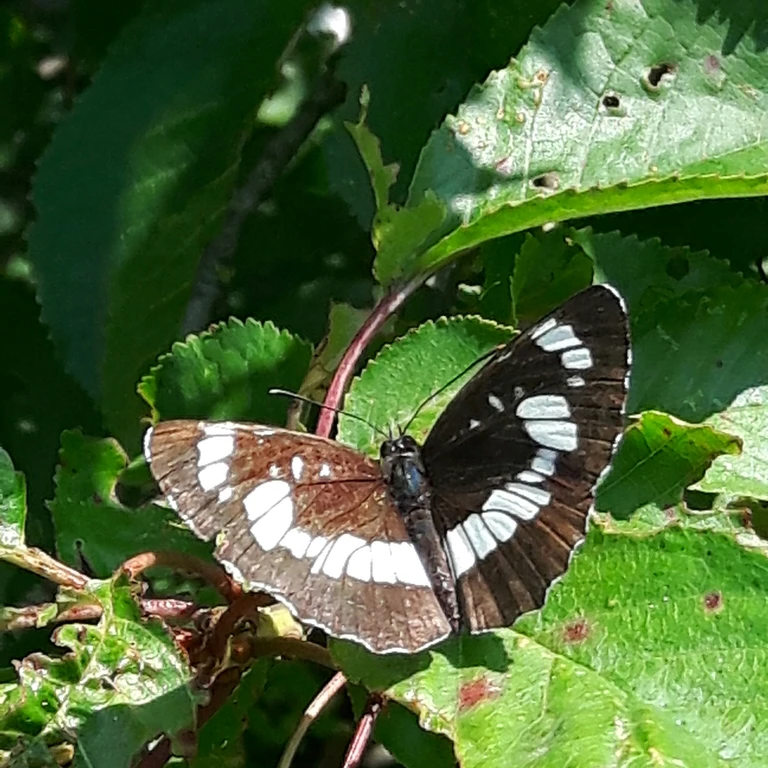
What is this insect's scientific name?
Neptis rivularis
